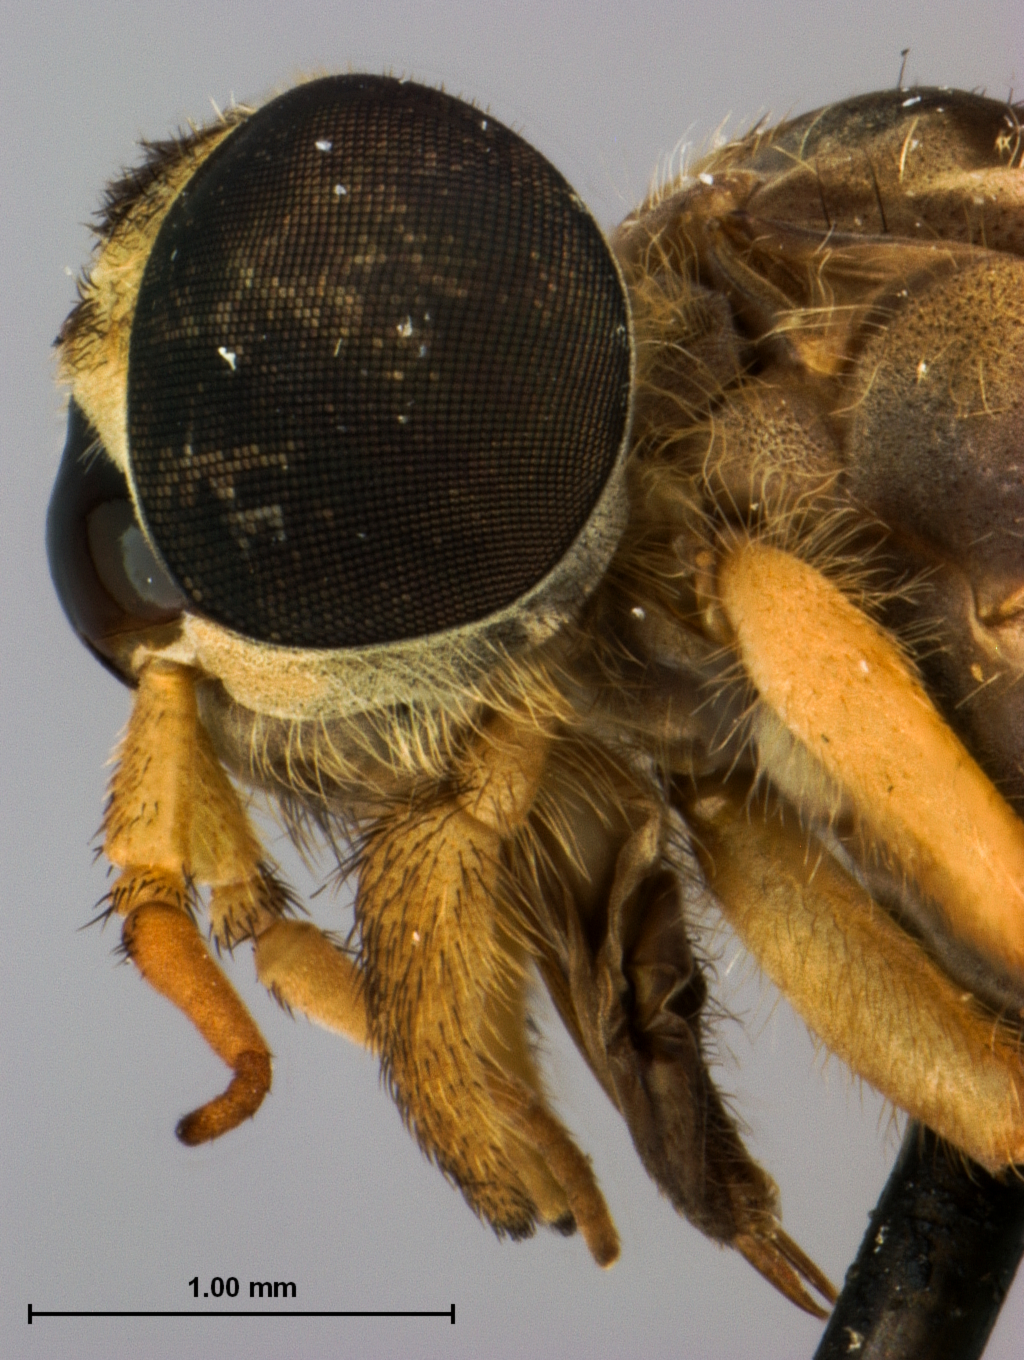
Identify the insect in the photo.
Haematopota biorbis
